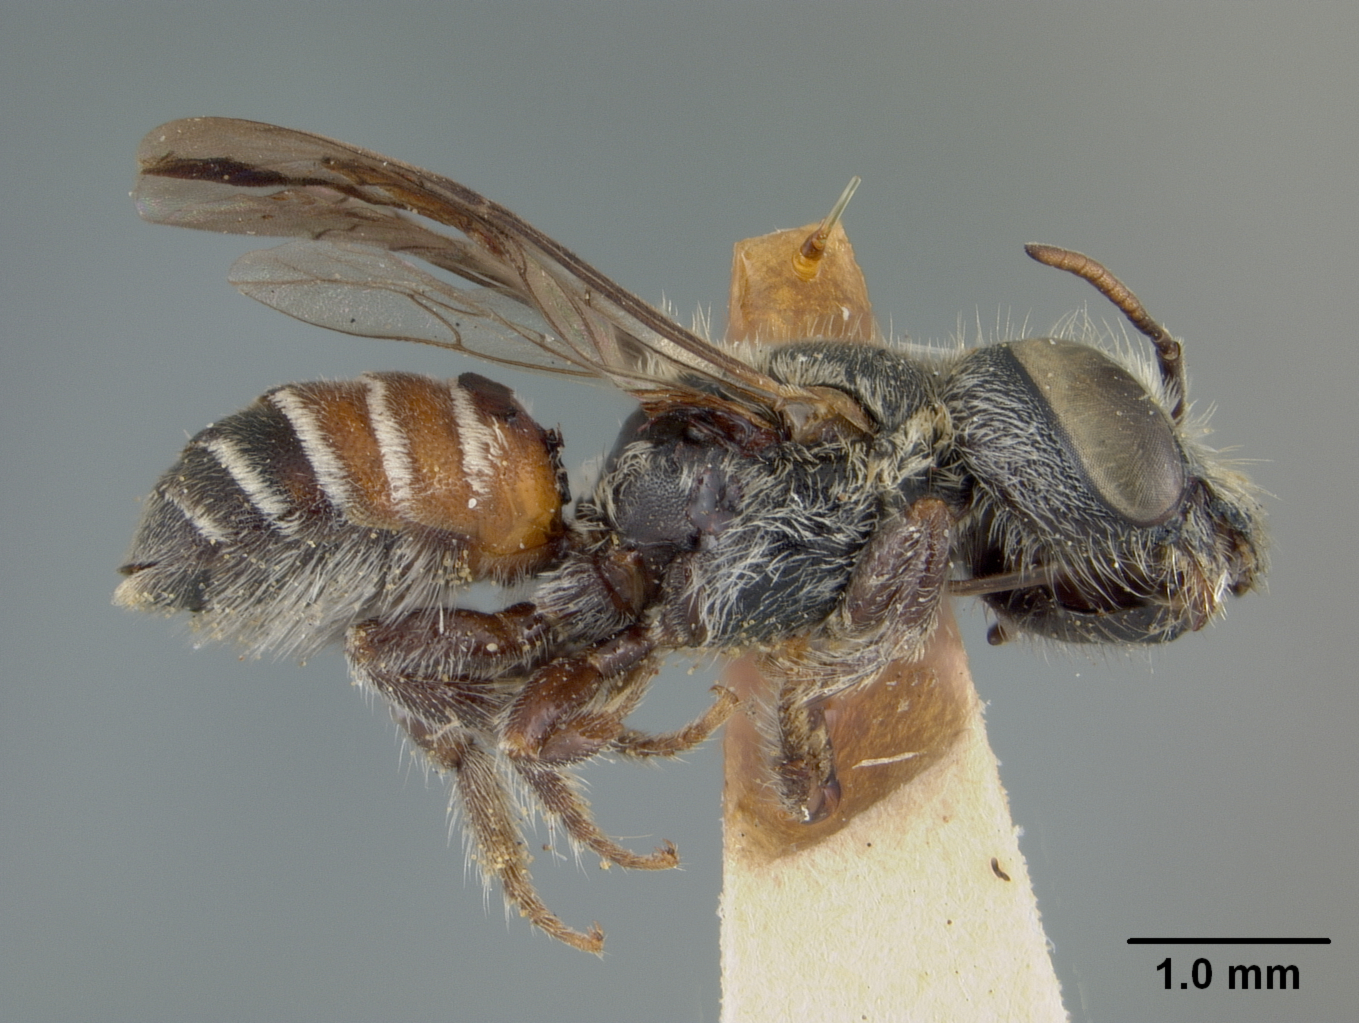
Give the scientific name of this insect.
Ashmeadiella howardi
